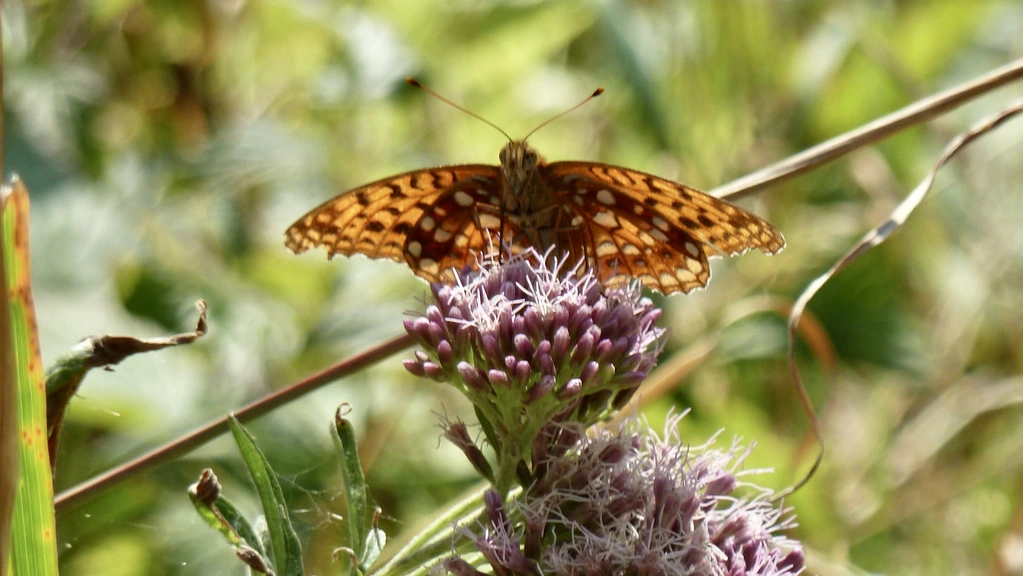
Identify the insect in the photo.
Fabriciana adippe
